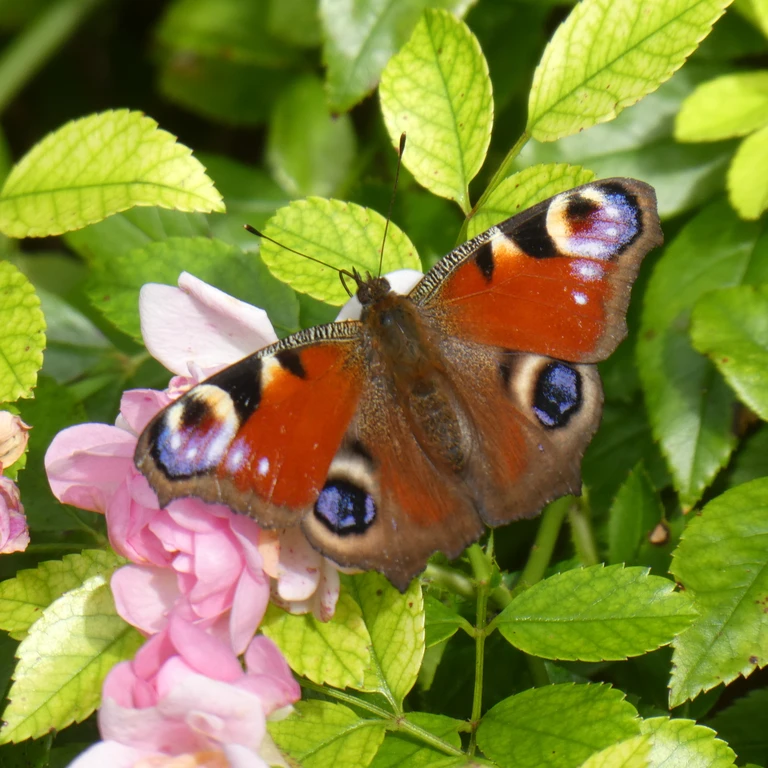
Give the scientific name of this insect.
Aglais io
